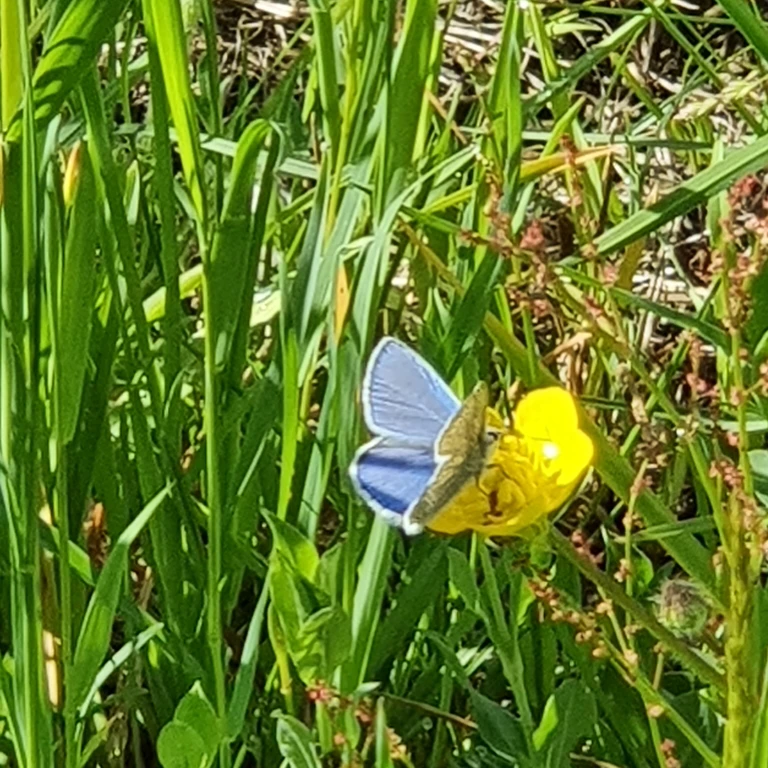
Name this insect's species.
Polyommatus icarus
